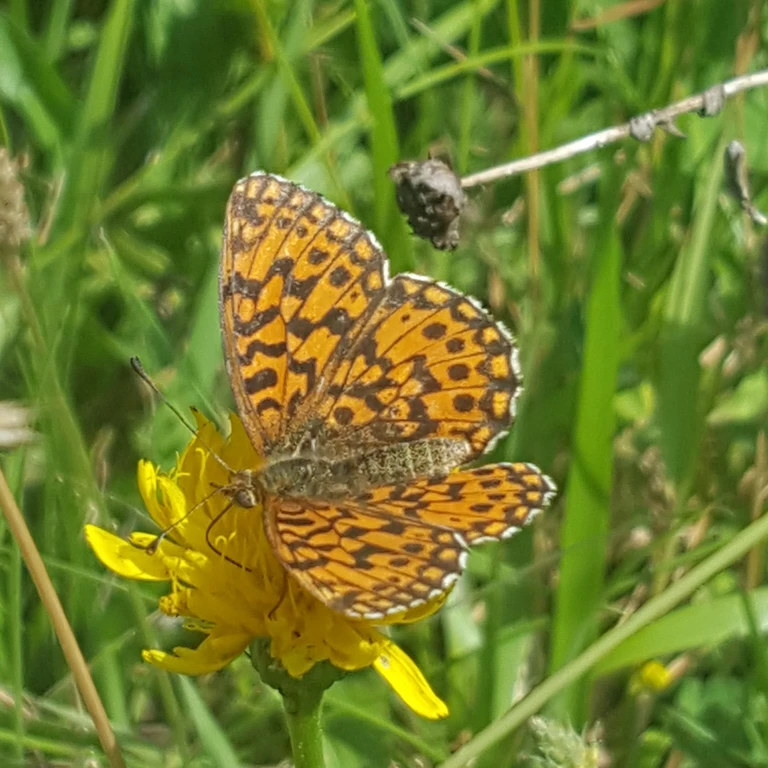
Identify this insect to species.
Boloria dia
